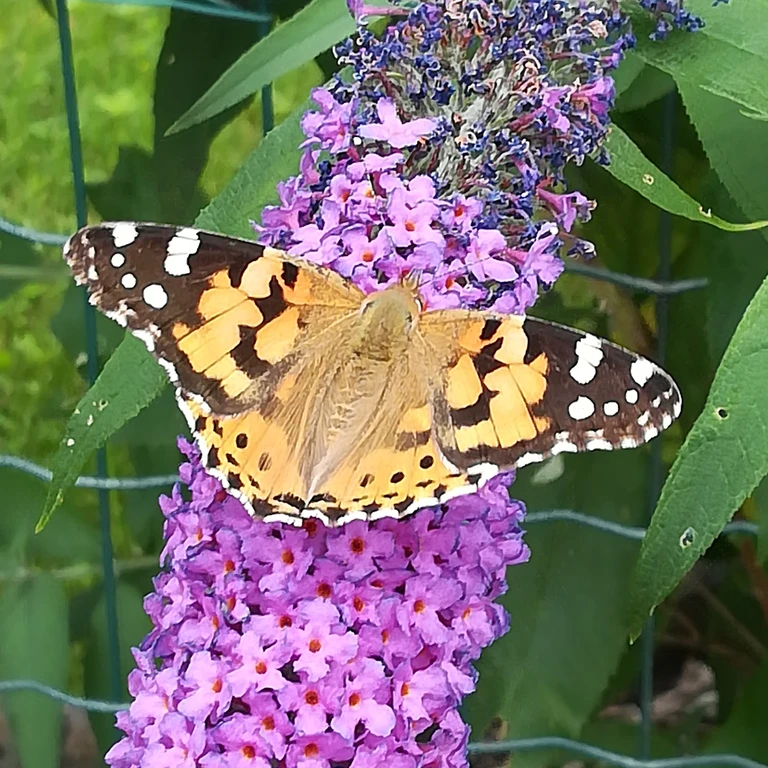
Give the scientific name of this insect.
Vanessa cardui
